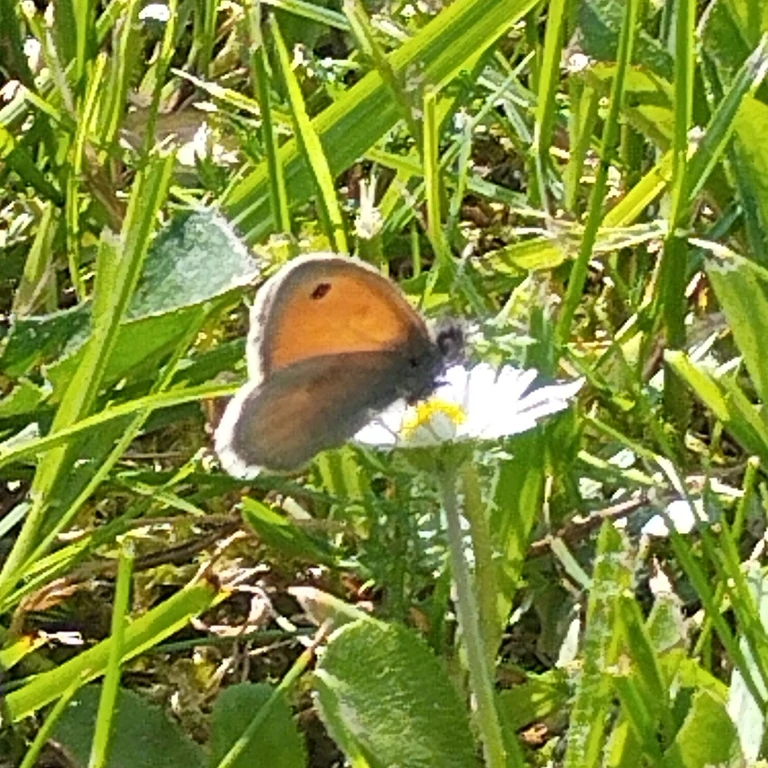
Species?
Coenonympha pamphilus
